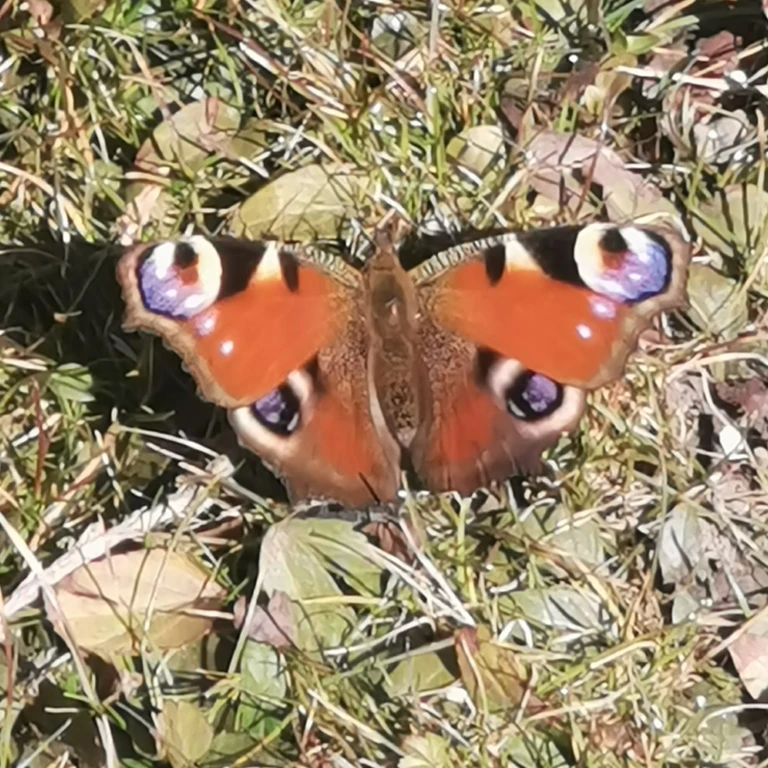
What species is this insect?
Aglais io
